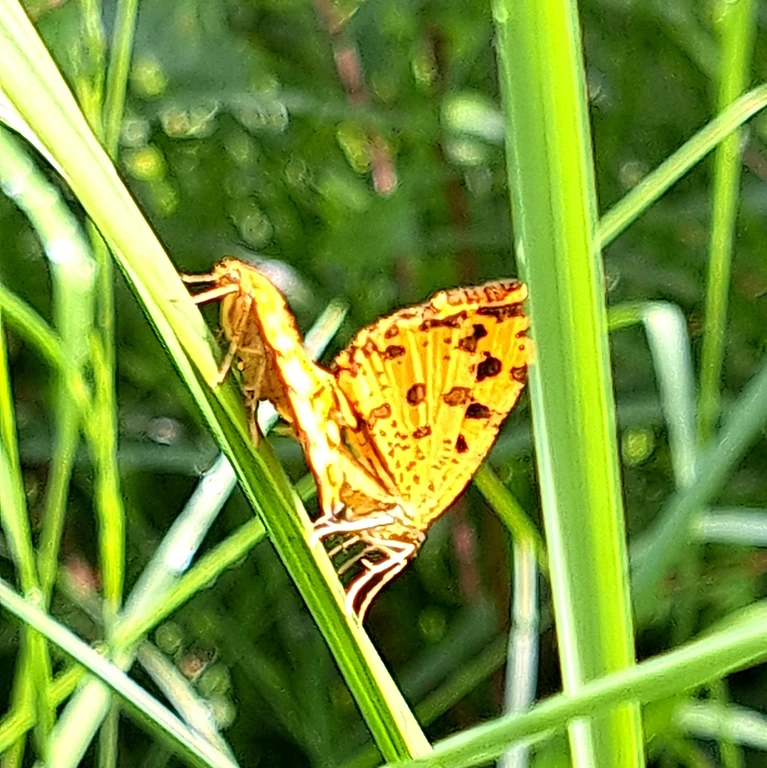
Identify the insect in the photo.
Pseudopanthera macularia
